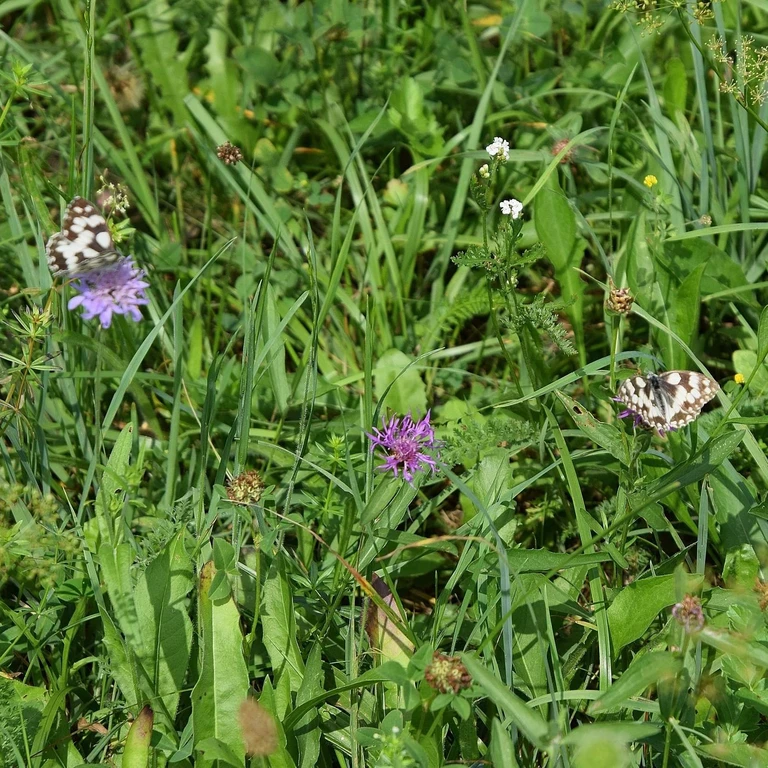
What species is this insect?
Melanargia galathea
